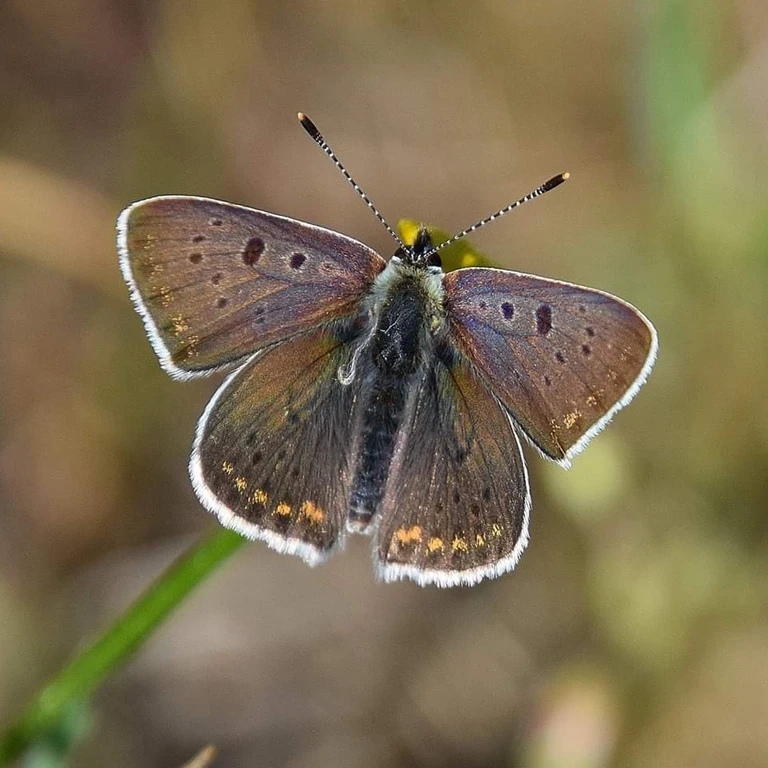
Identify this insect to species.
Lycaena tityrus (also Loweia tityrus)
